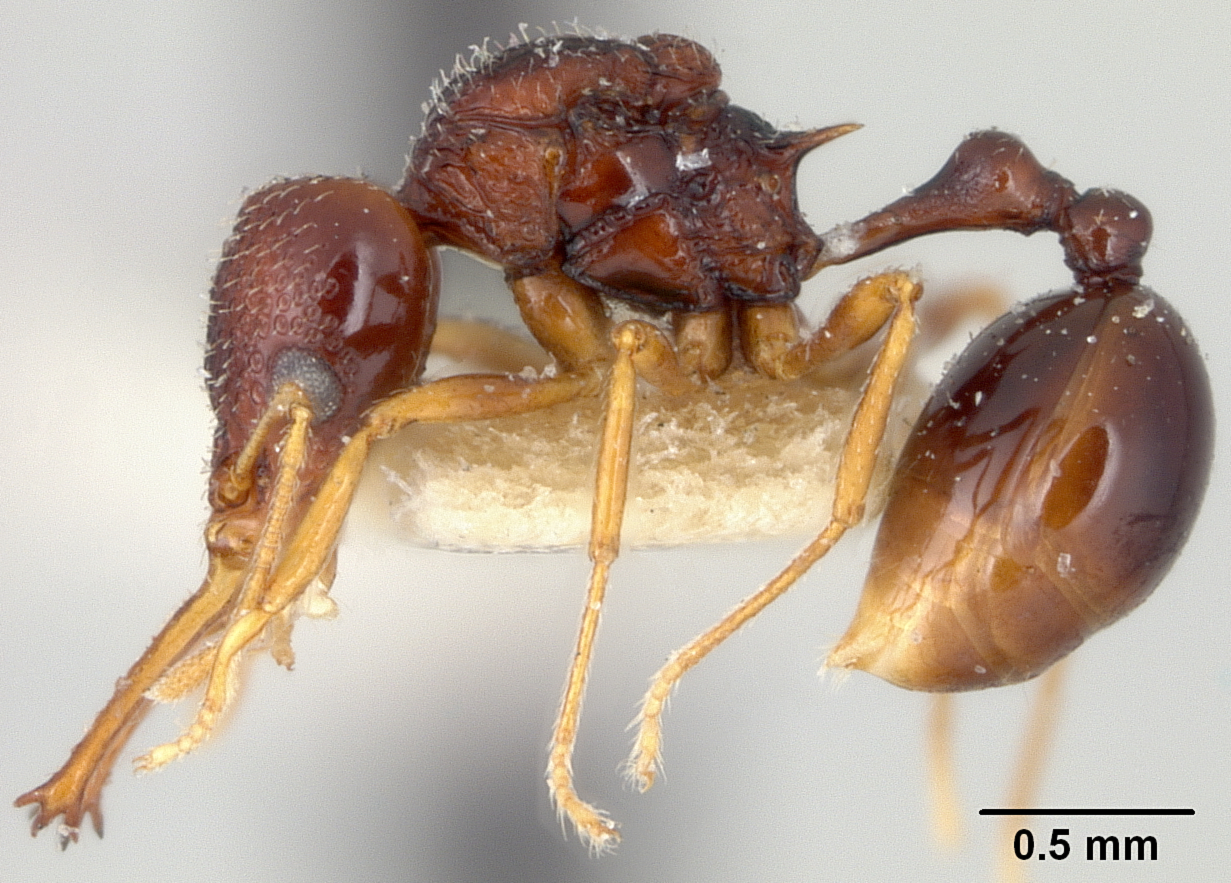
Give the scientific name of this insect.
Acanthognathus lentus
